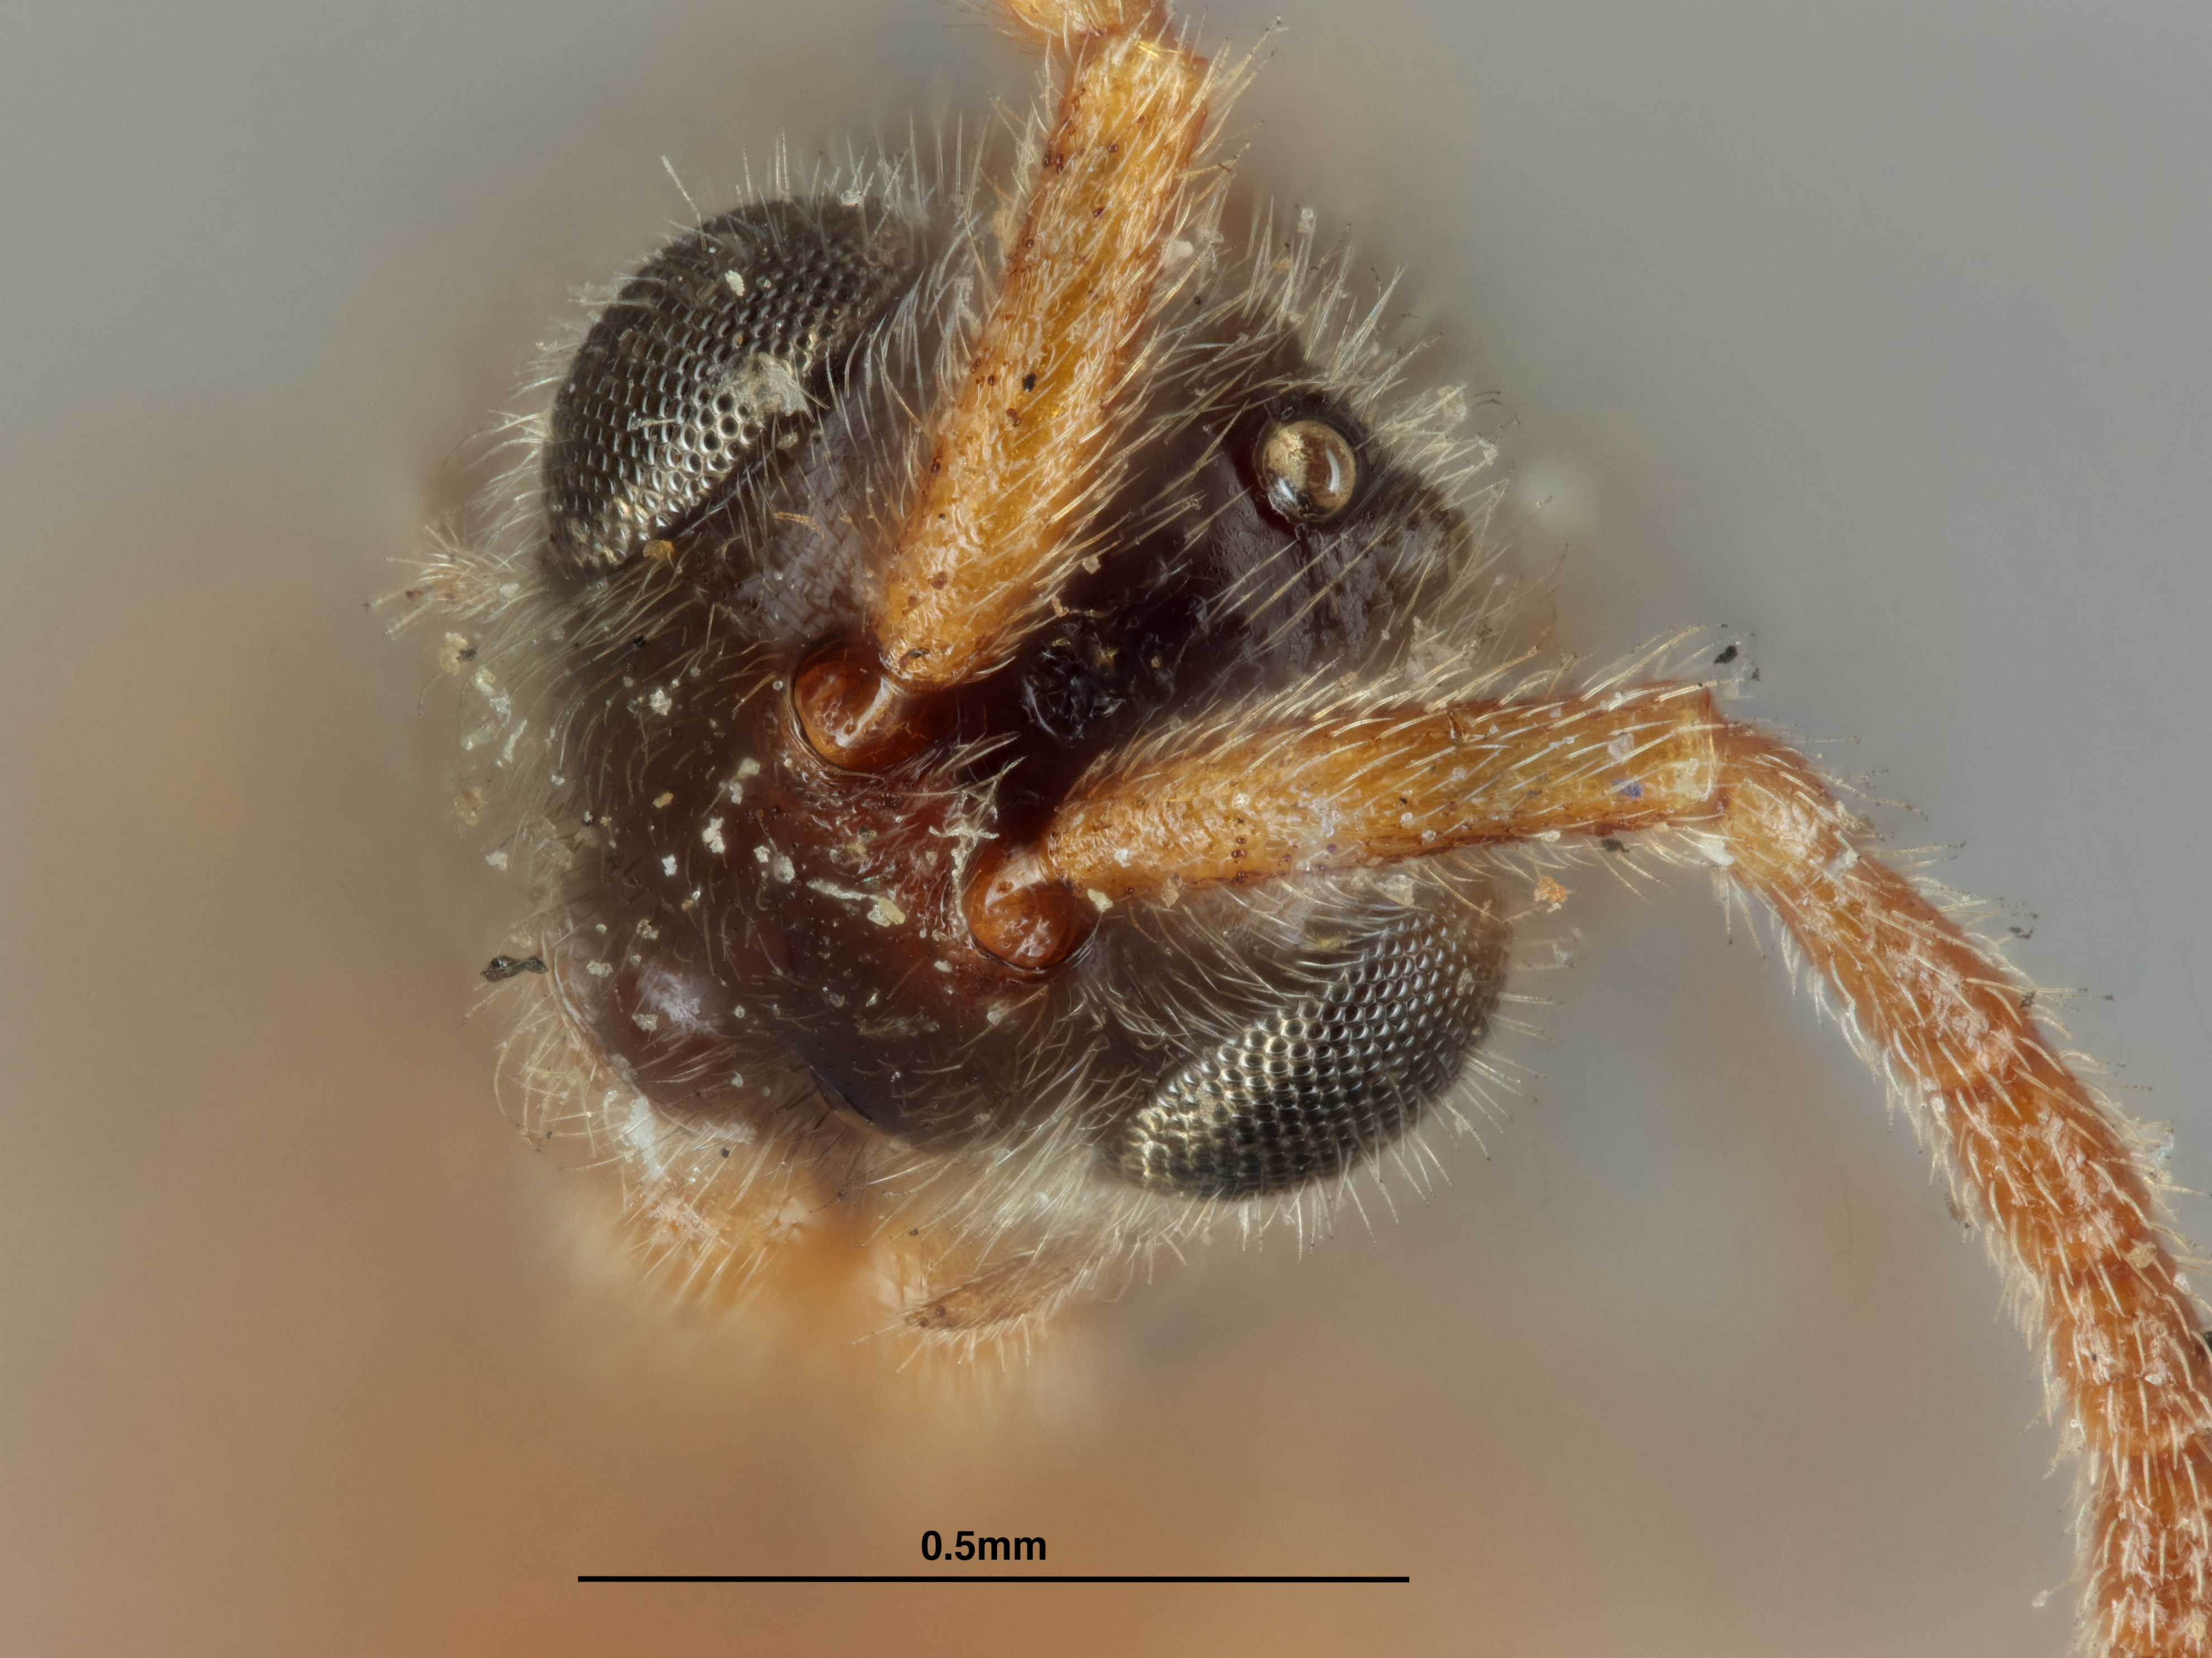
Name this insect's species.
Anectata hirtifrons
